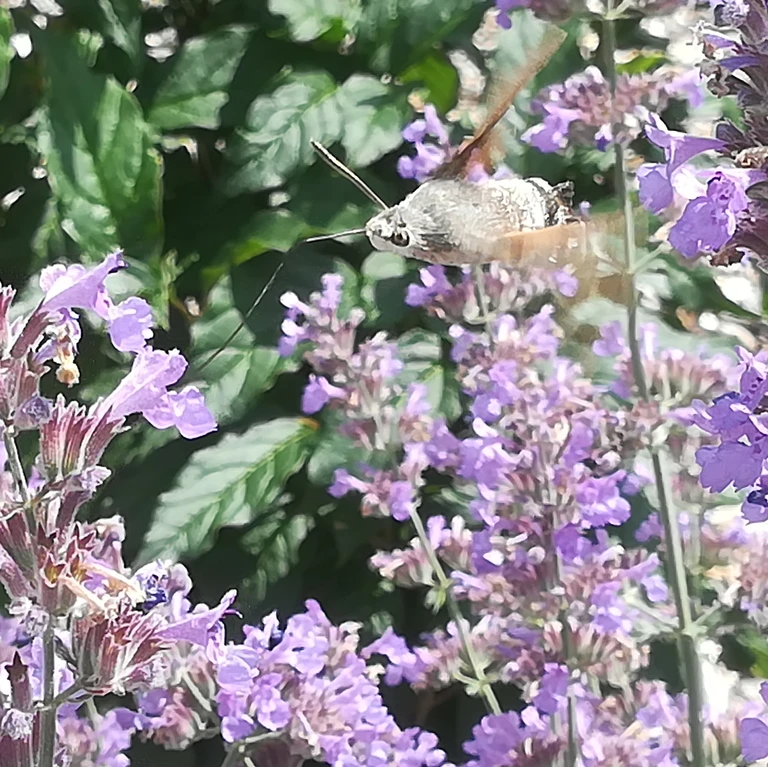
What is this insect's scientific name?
Macroglossum stellatarum
